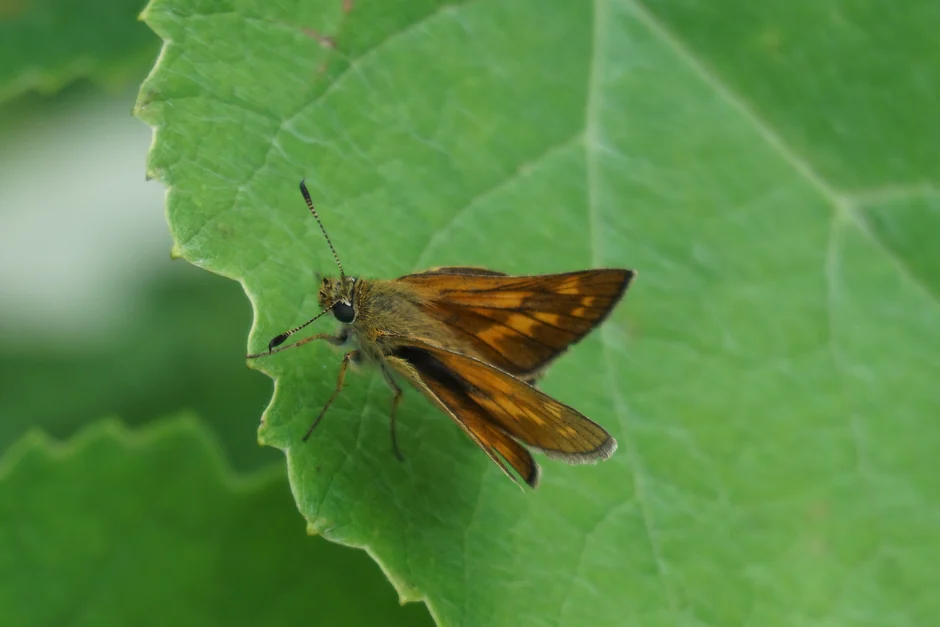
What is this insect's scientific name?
Ochlodes sylvanus (also Ochlodes venata)
